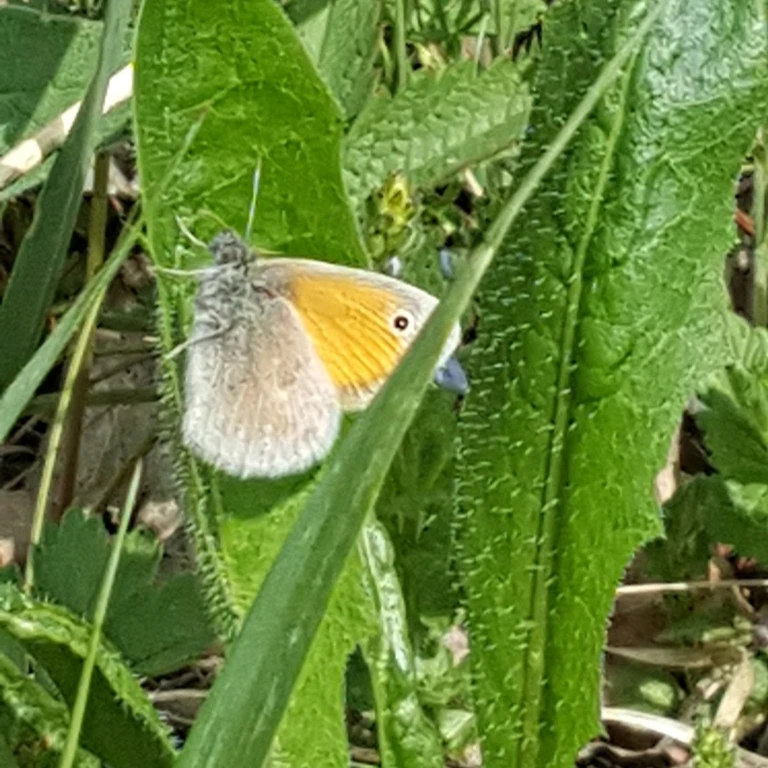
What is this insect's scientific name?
Coenonympha pamphilus
